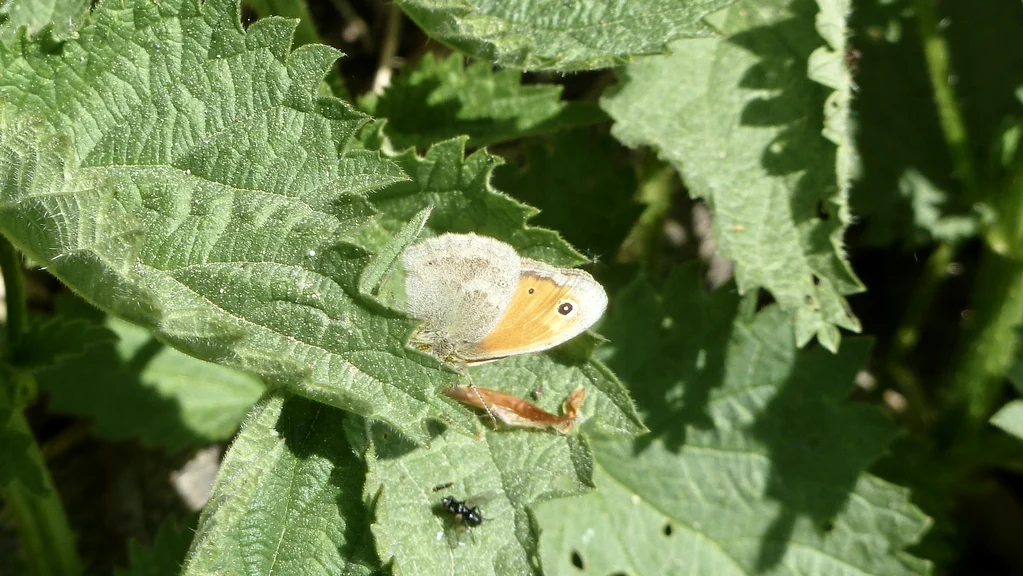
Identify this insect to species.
Coenonympha pamphilus
